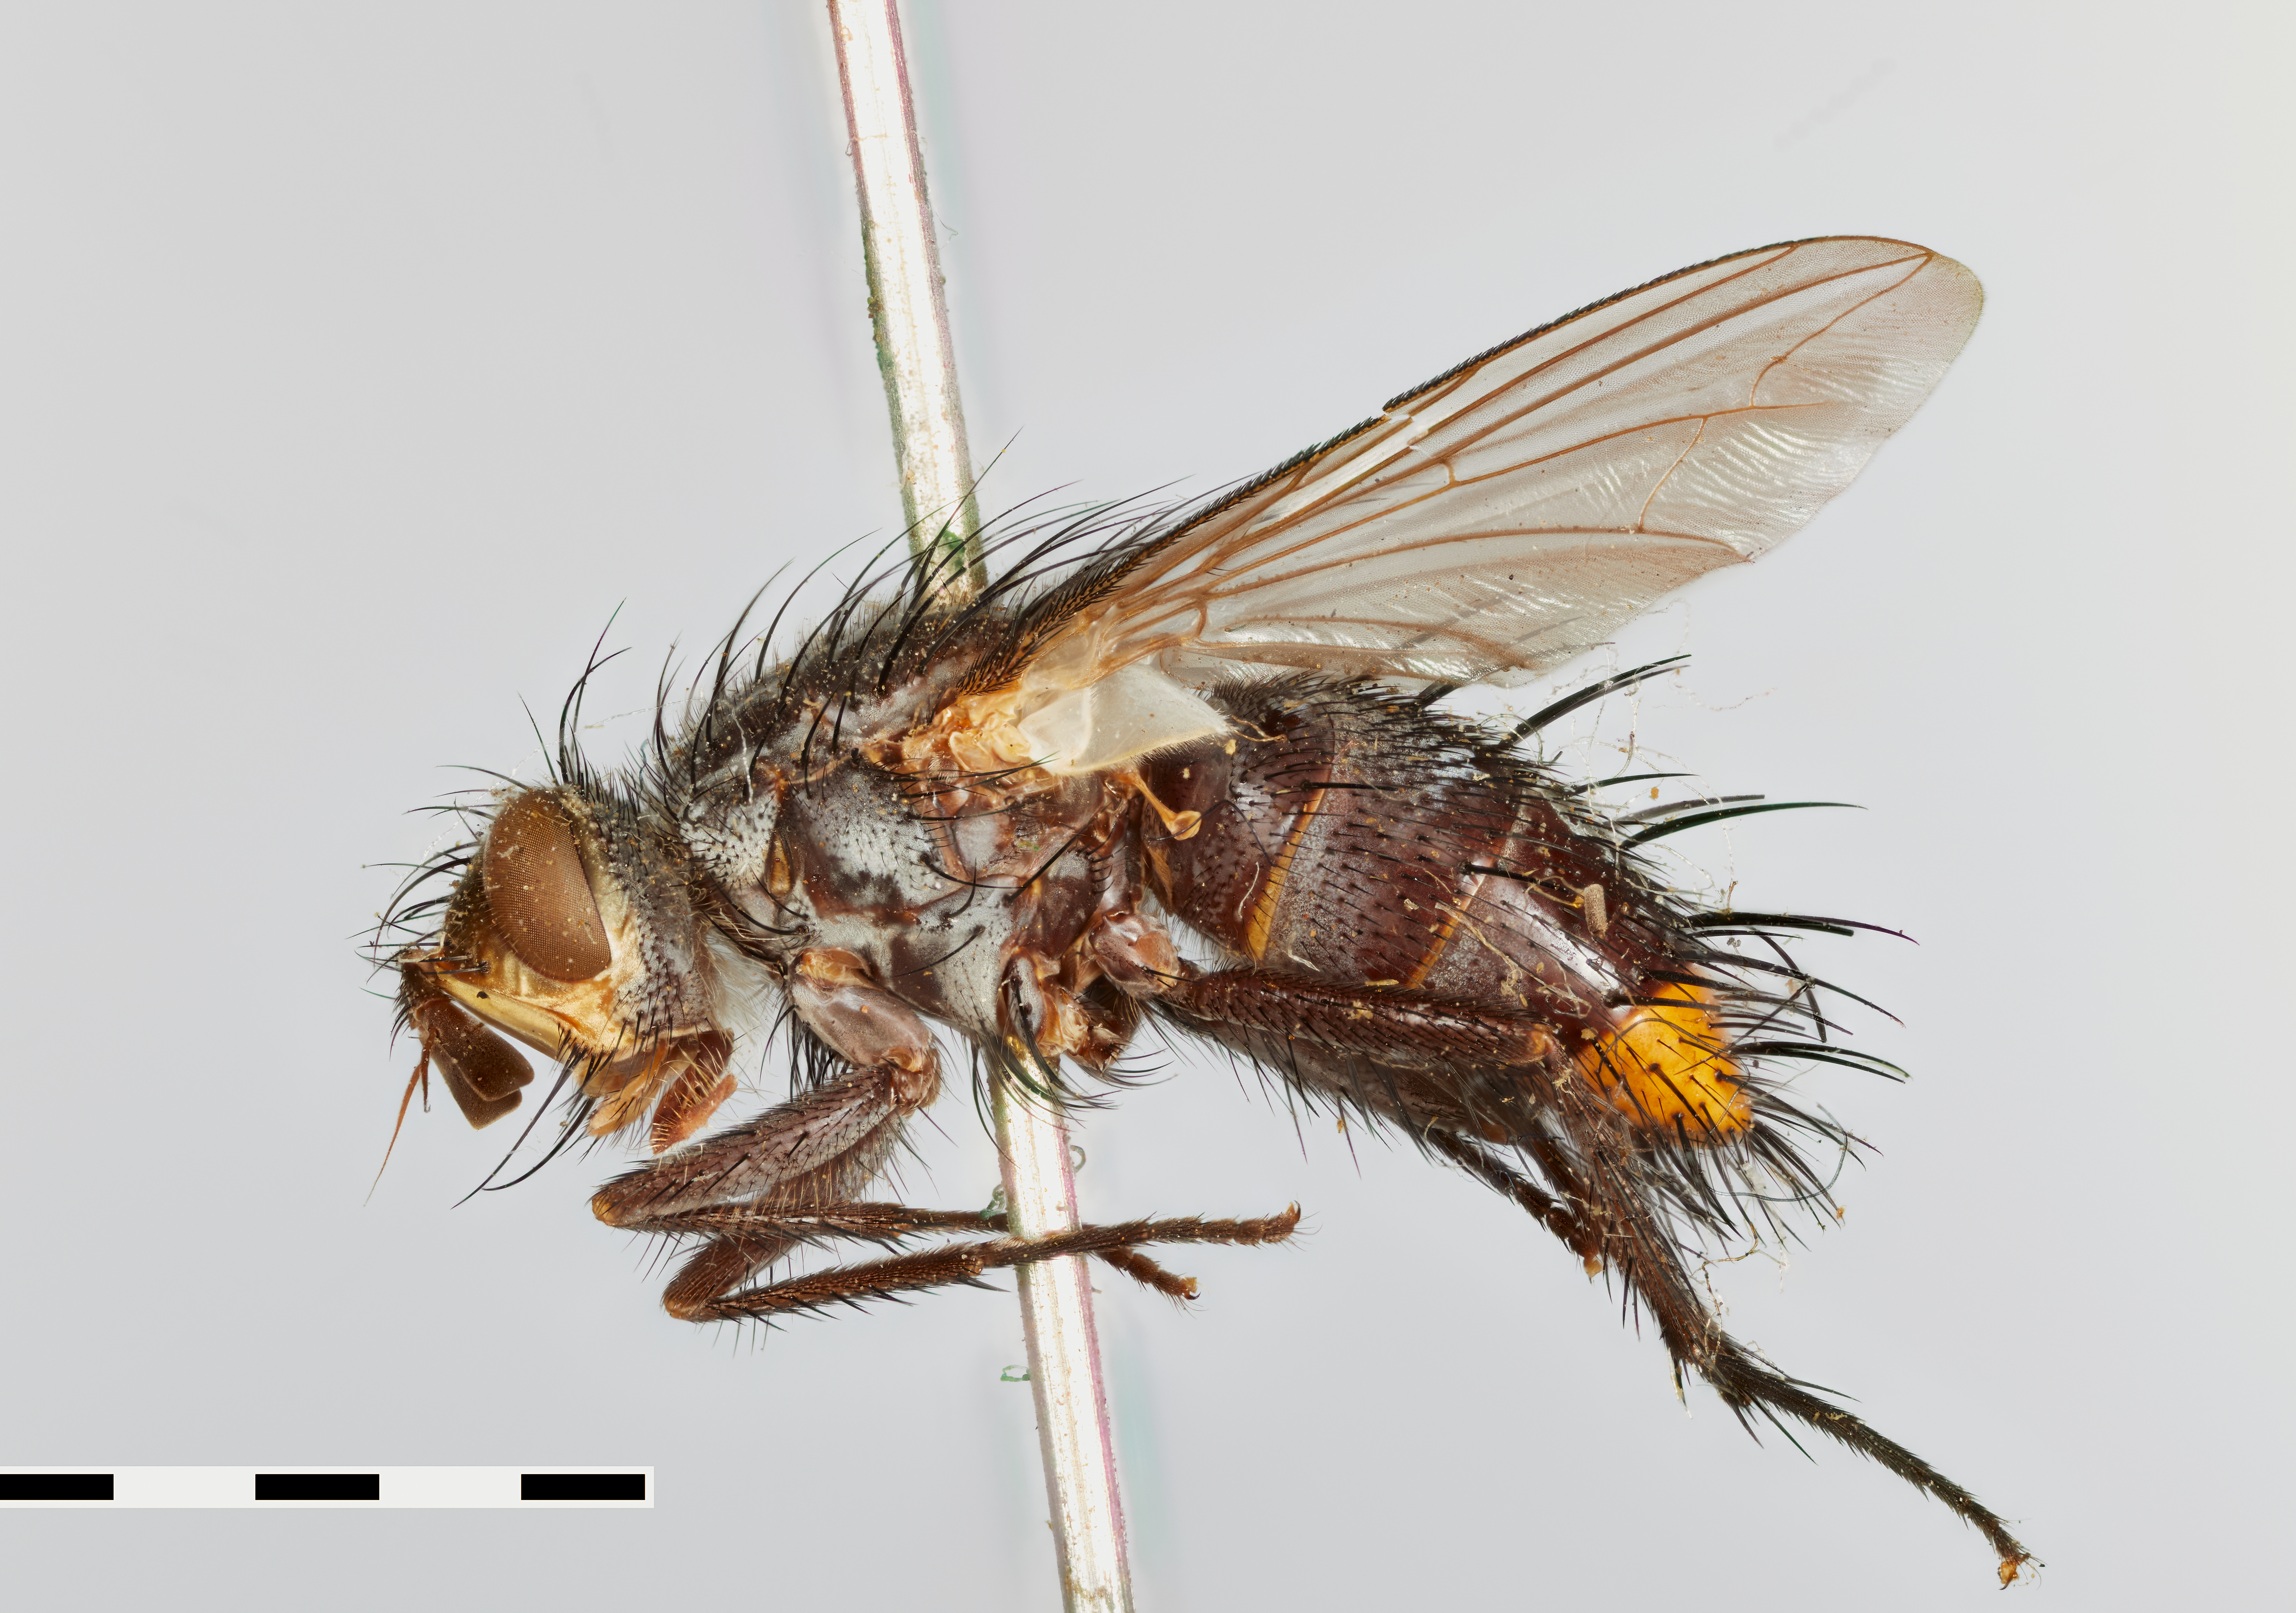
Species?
Hinea setigera
